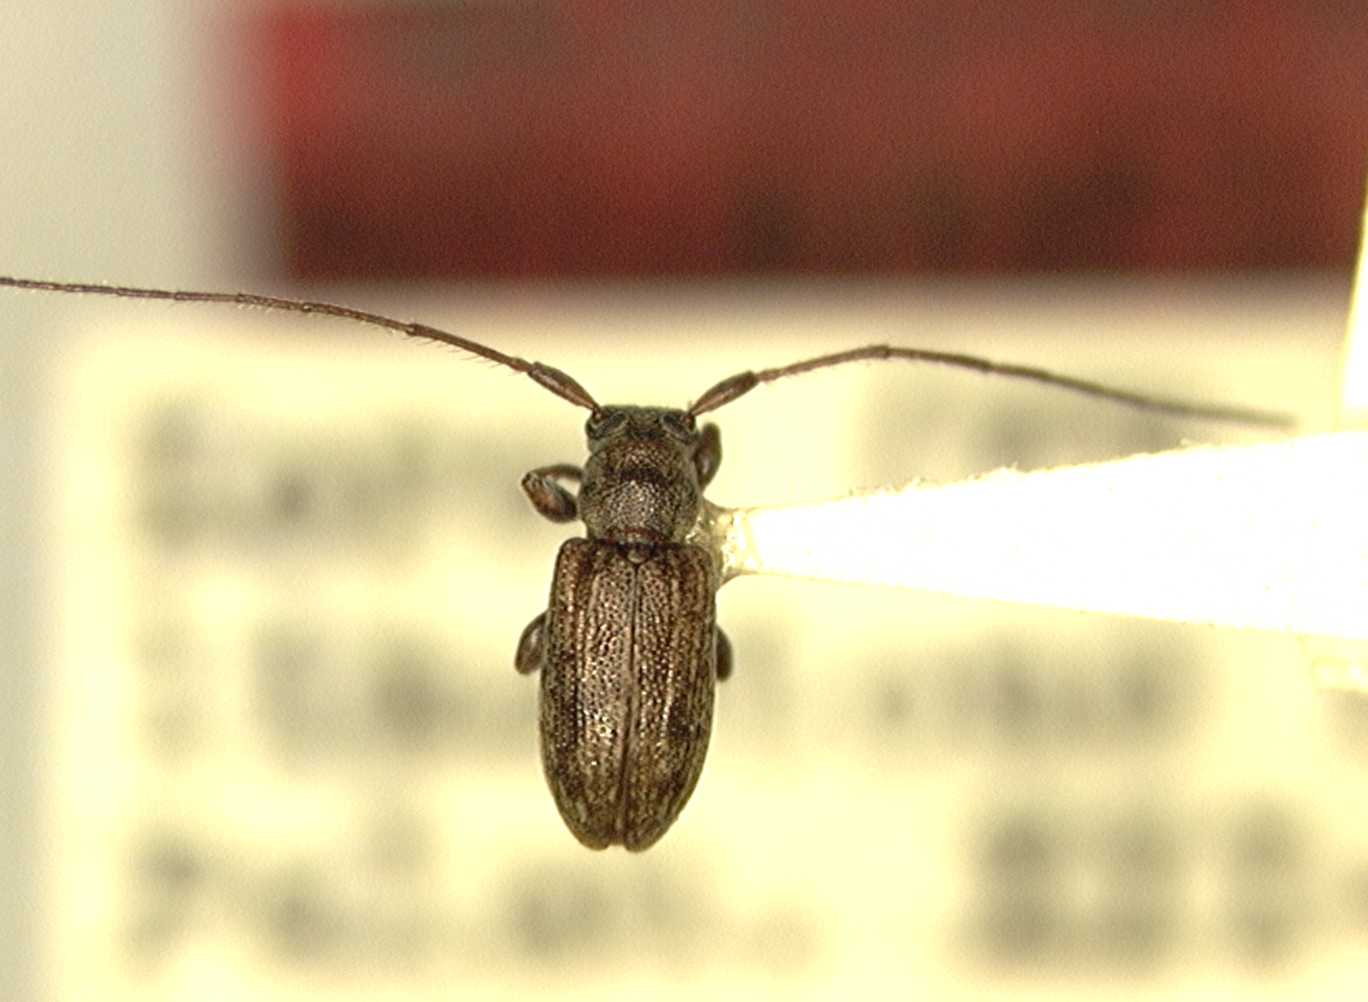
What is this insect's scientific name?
Sciadella palauicola (also Micronesiella palauicola)
